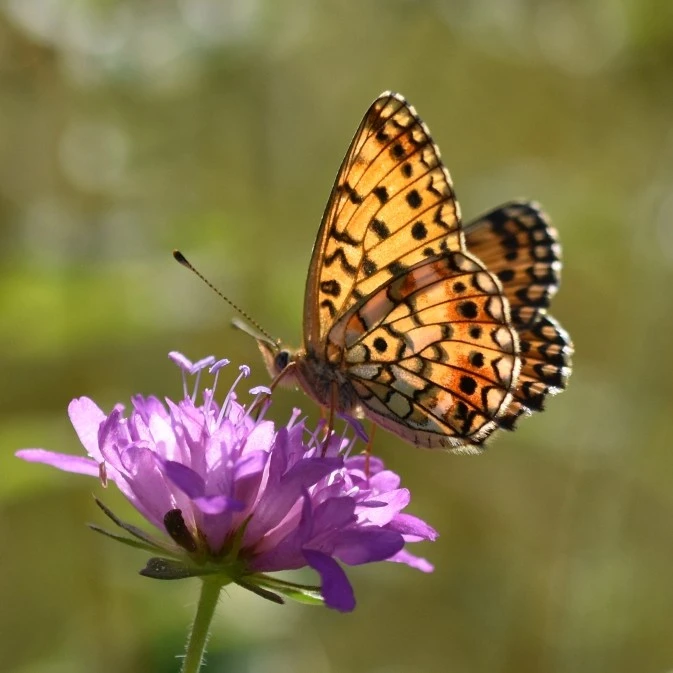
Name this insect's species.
Boloria selene
